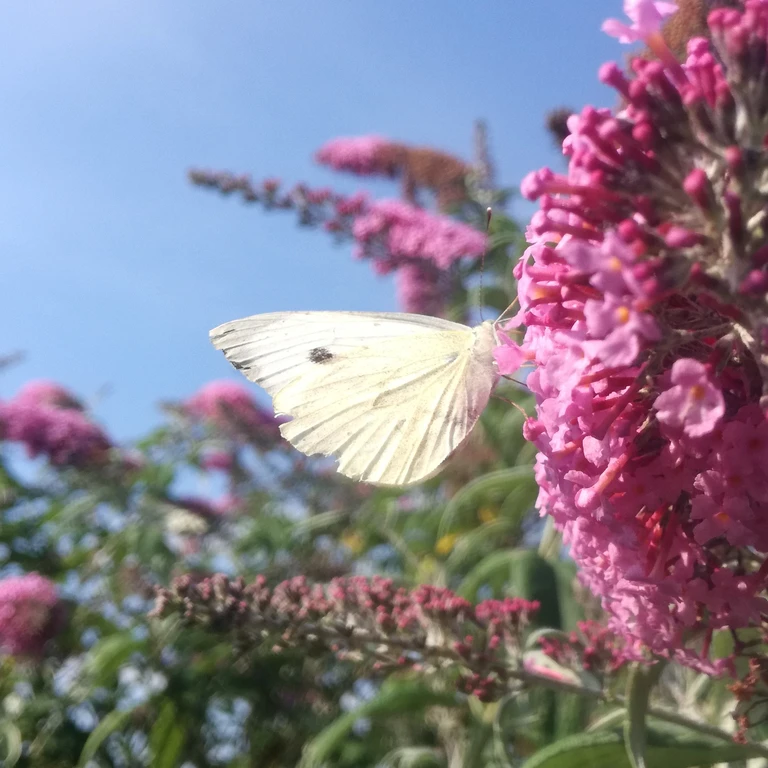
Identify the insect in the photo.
Pieris brassicae
